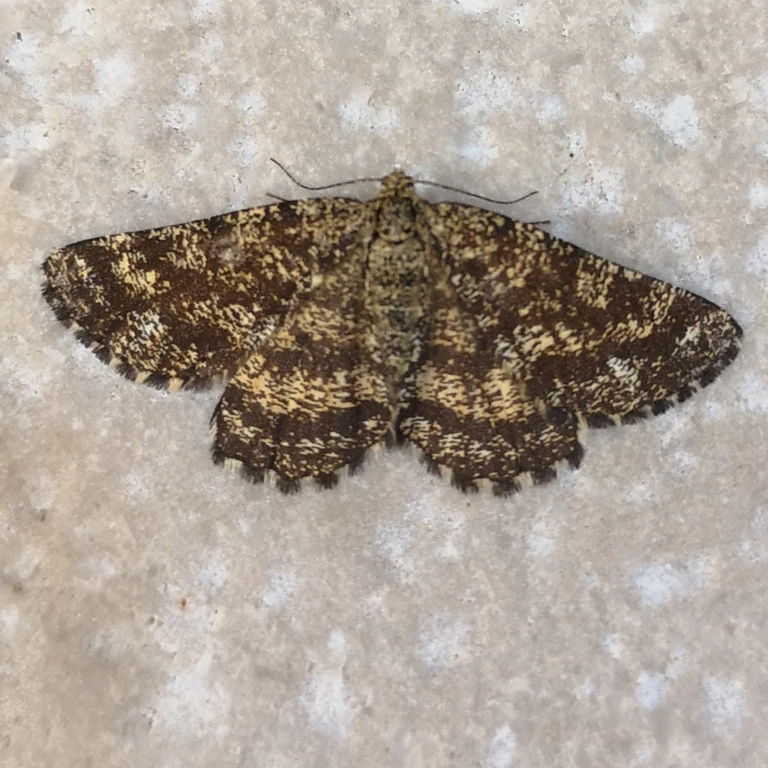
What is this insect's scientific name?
Ematurga atomaria
